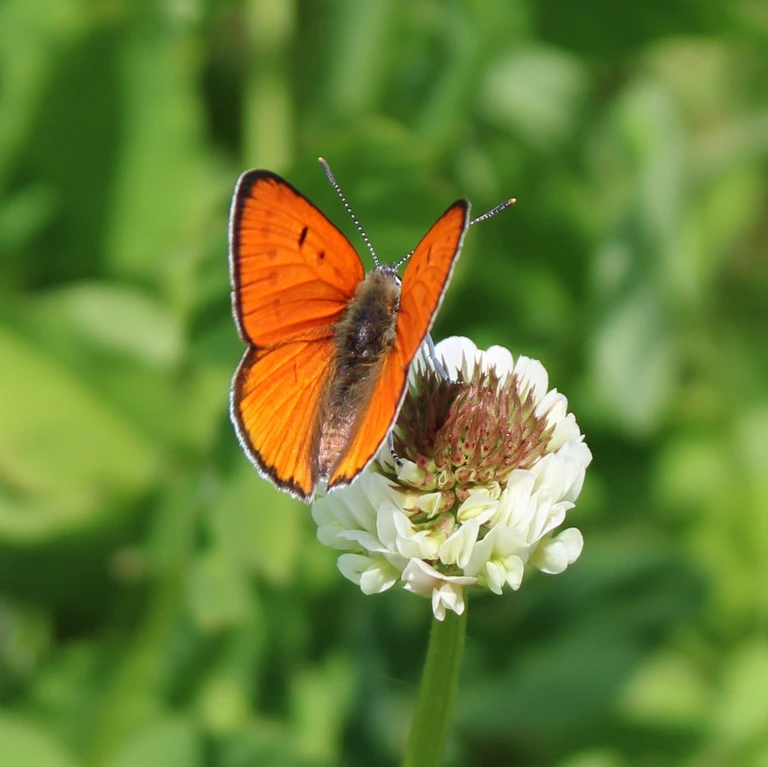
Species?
Lycaena dispar
